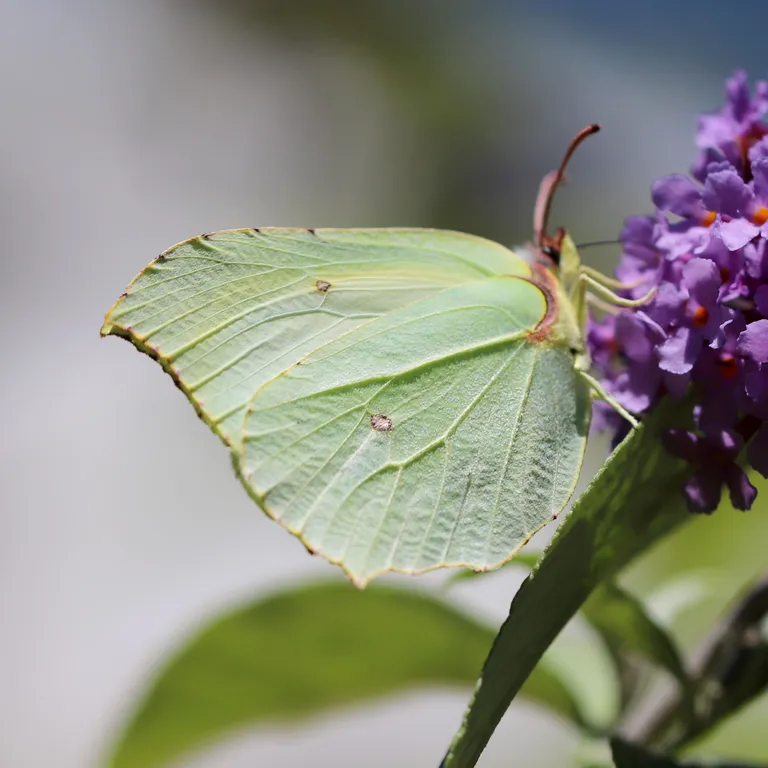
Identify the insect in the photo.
Gonepteryx rhamni
